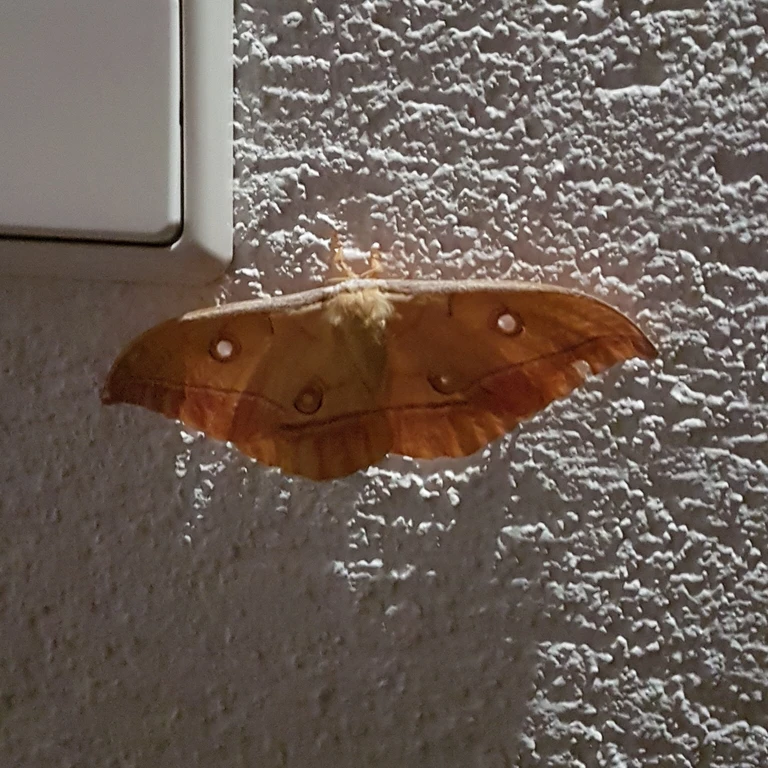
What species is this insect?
Antheraea yamamai
